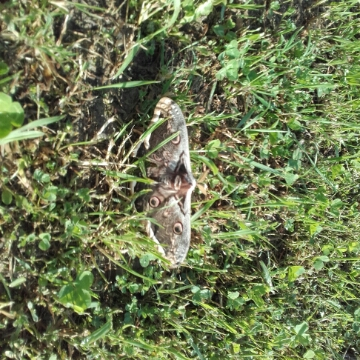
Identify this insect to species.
Saturnia pyri
